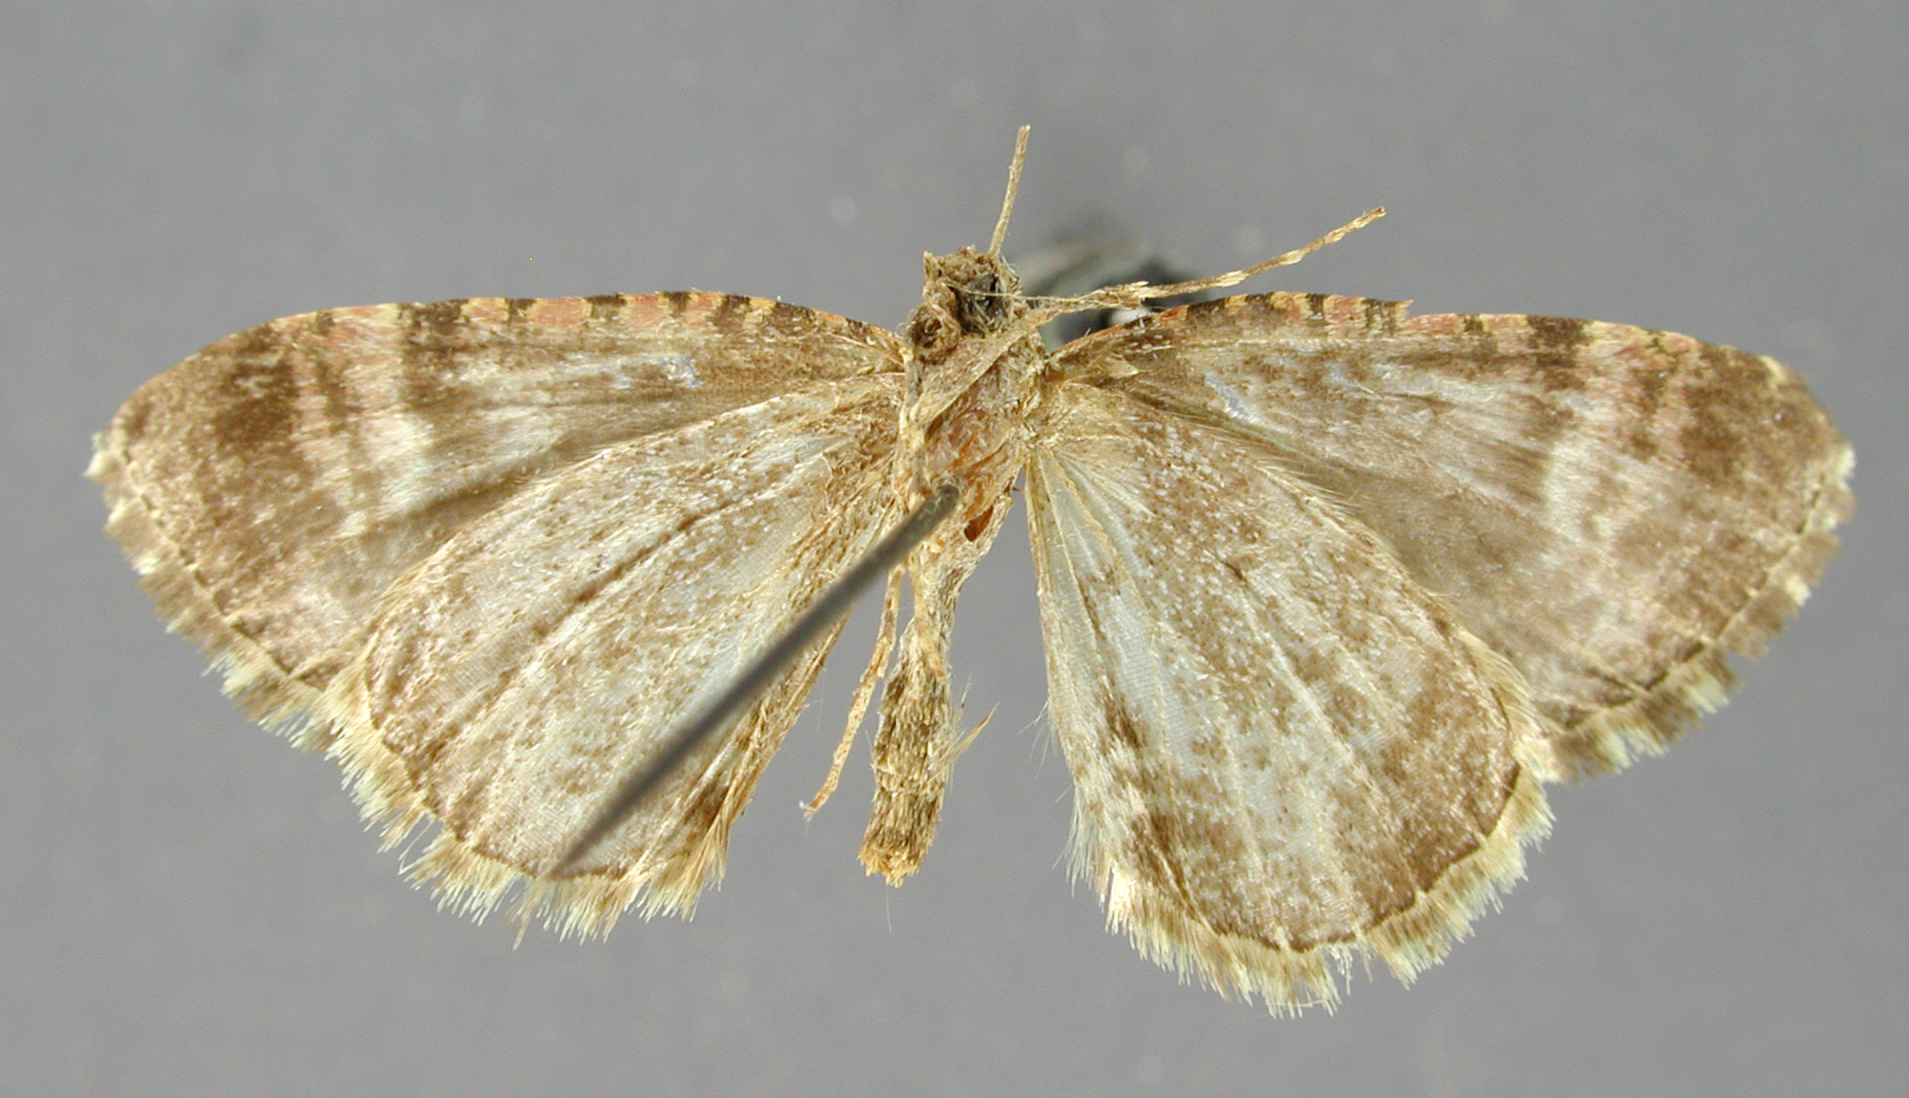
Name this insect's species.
Perizoma mixticolor
